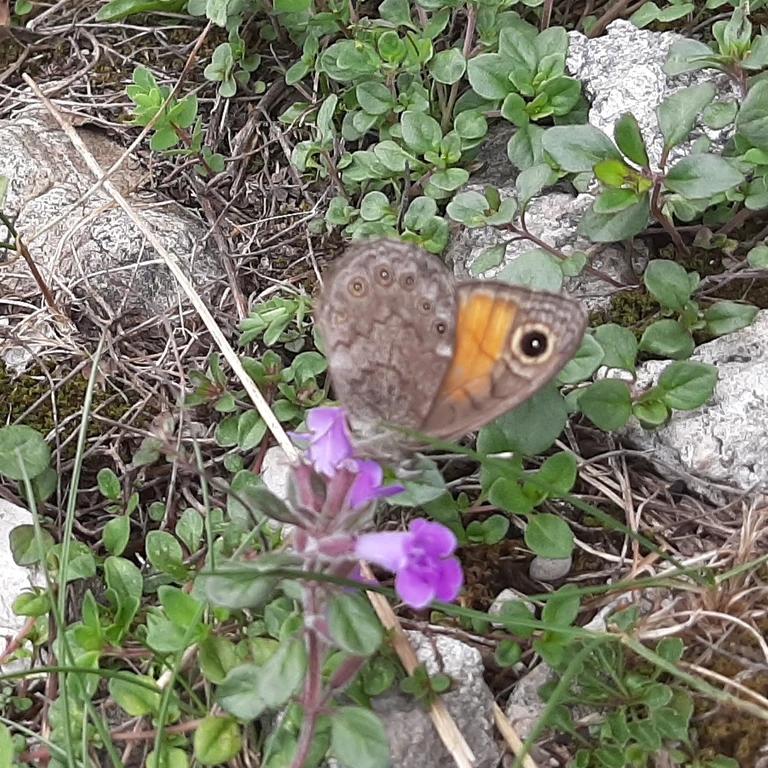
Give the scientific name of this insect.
Lasiommata petropolitana (also Pararge petropolitana)
